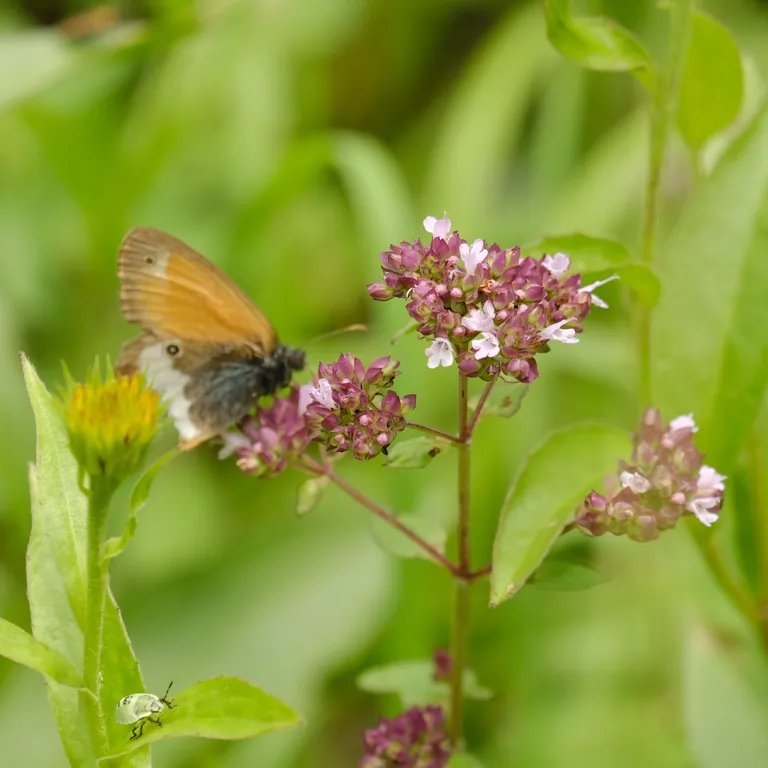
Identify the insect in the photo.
Coenonympha arcania
